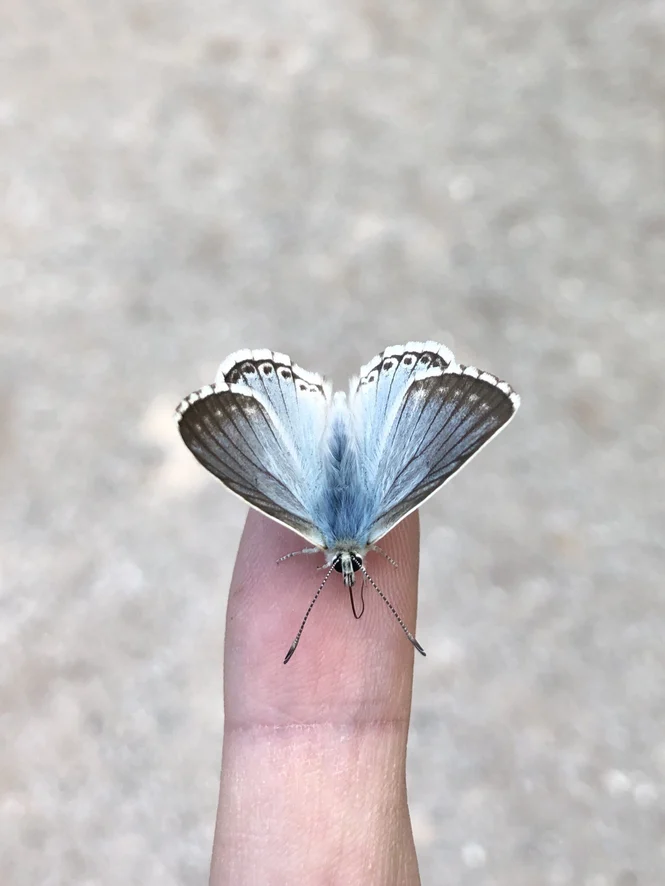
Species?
Lysandra coridon
